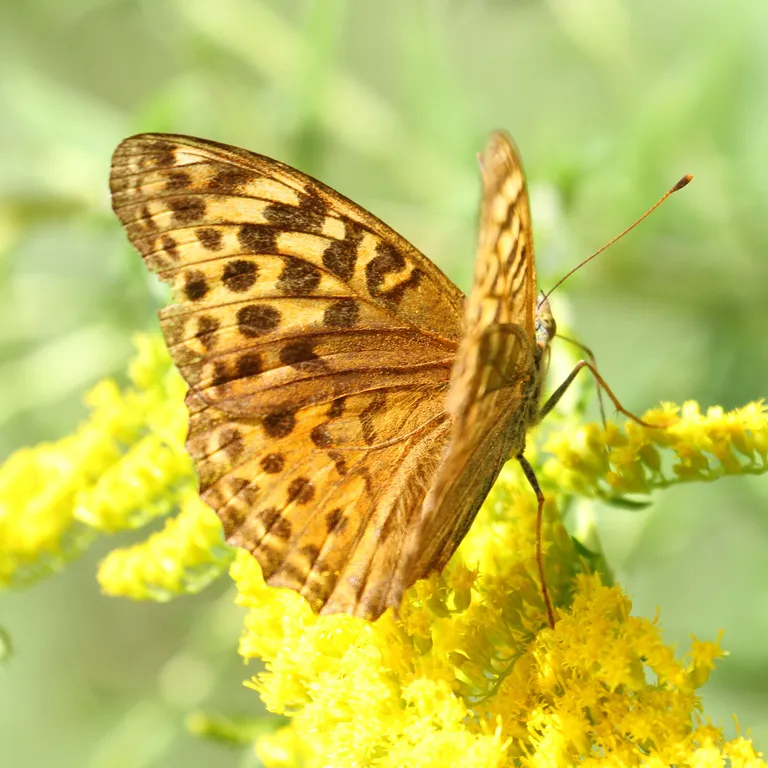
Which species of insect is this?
Argynnis paphia
